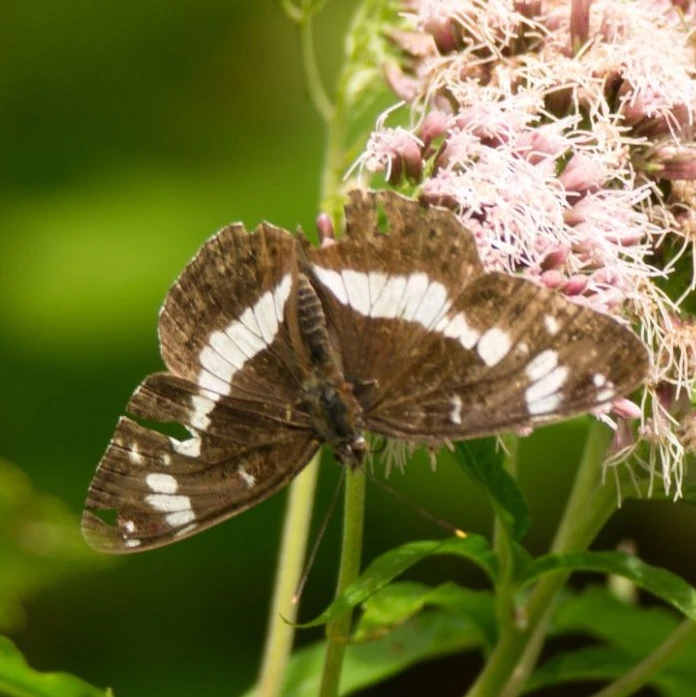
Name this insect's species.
Limenitis camilla (also Ladoga camilla)
